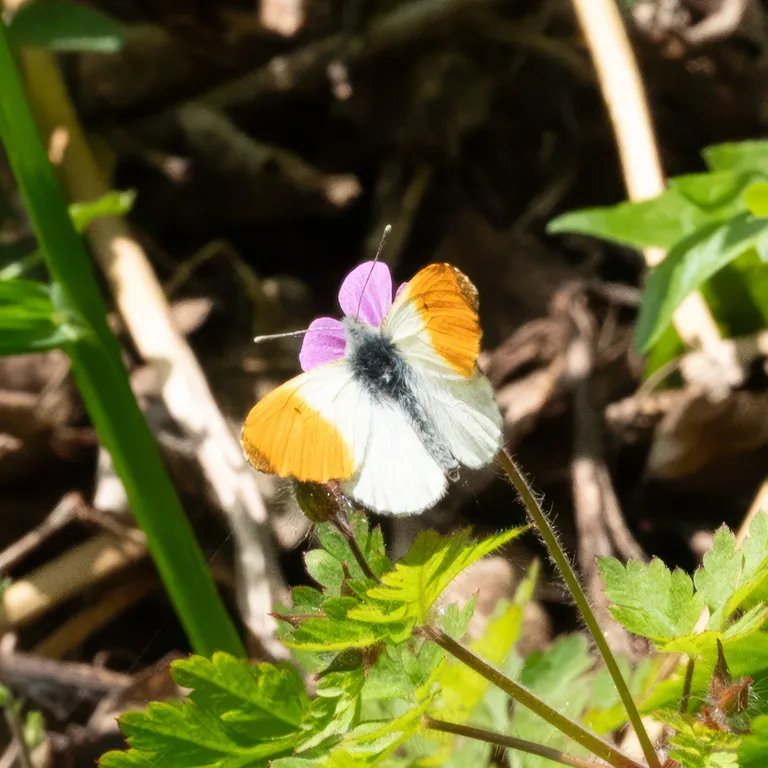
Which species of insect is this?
Anthocharis cardamines
